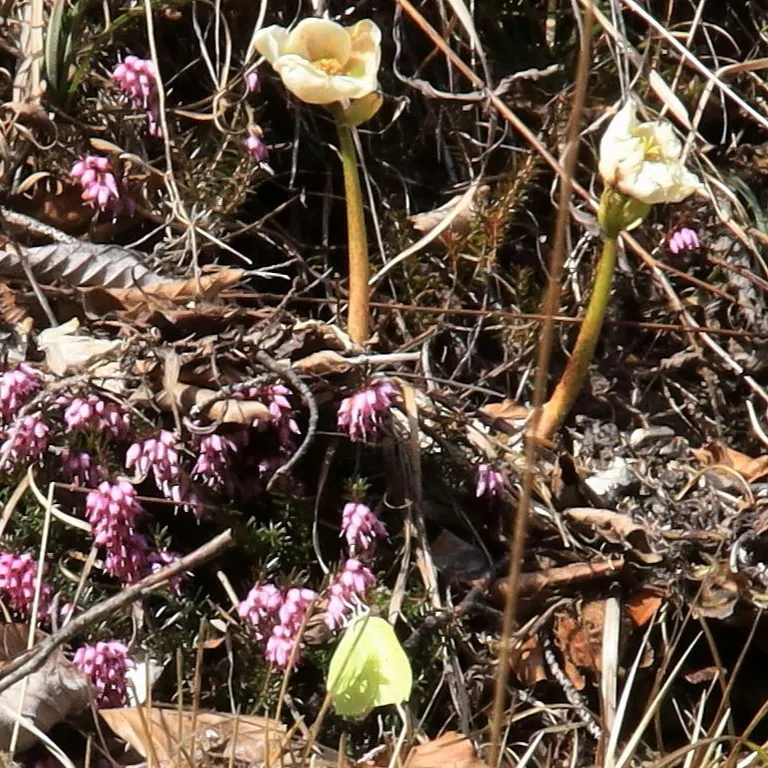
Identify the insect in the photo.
Gonepteryx rhamni
